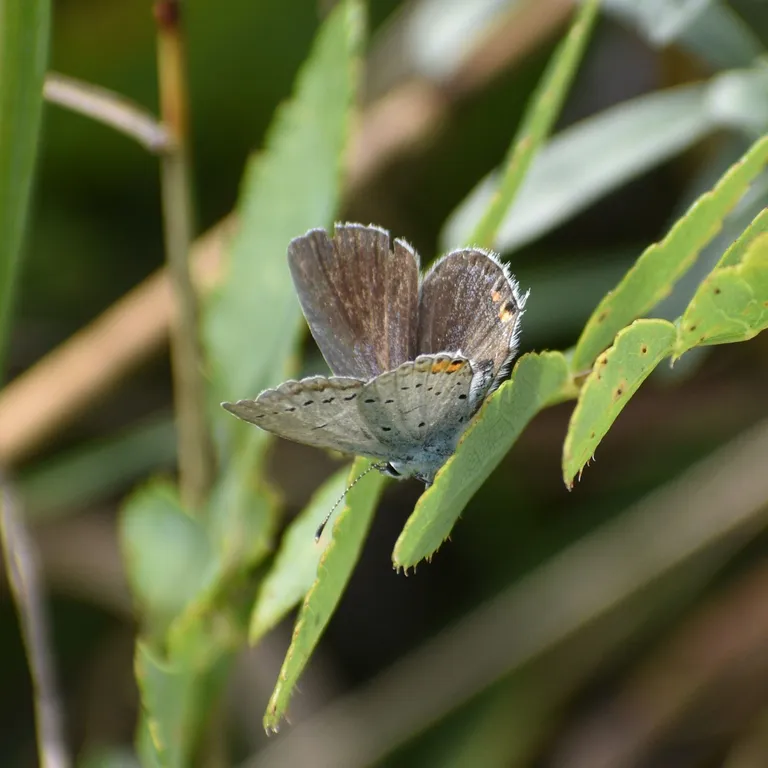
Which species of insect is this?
Cupido argiades (also Elkalyce argiades)
